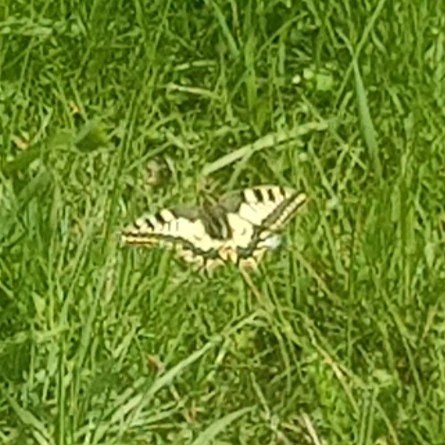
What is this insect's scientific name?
Papilio machaon
